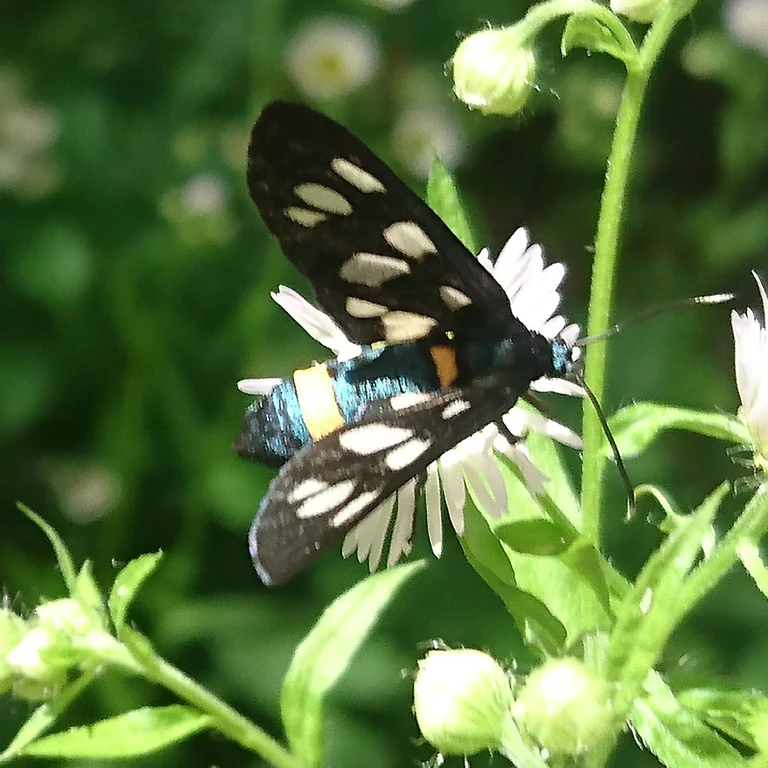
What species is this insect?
Amata phegea
